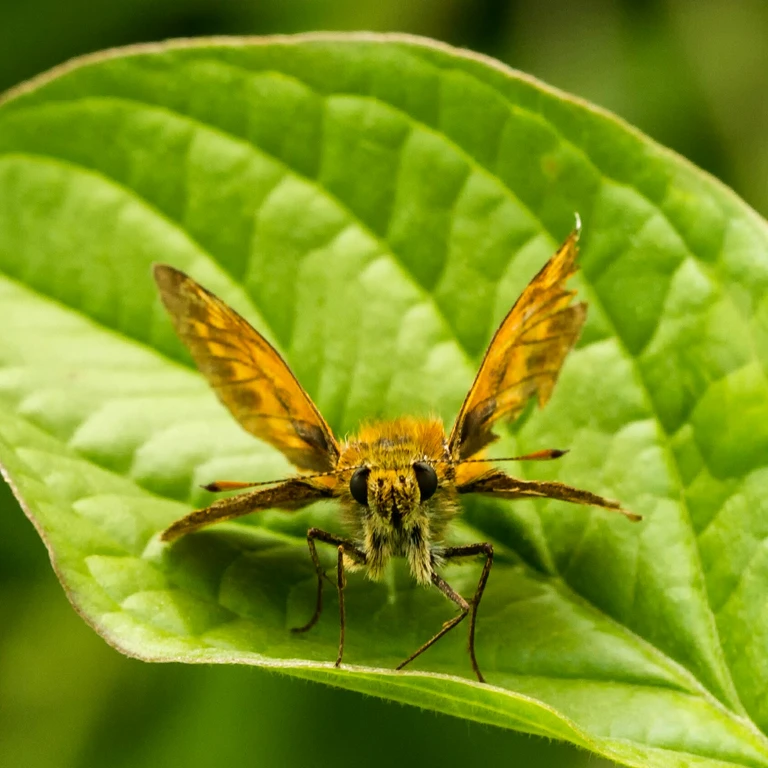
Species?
Ochlodes sylvanus (also Ochlodes venata)
